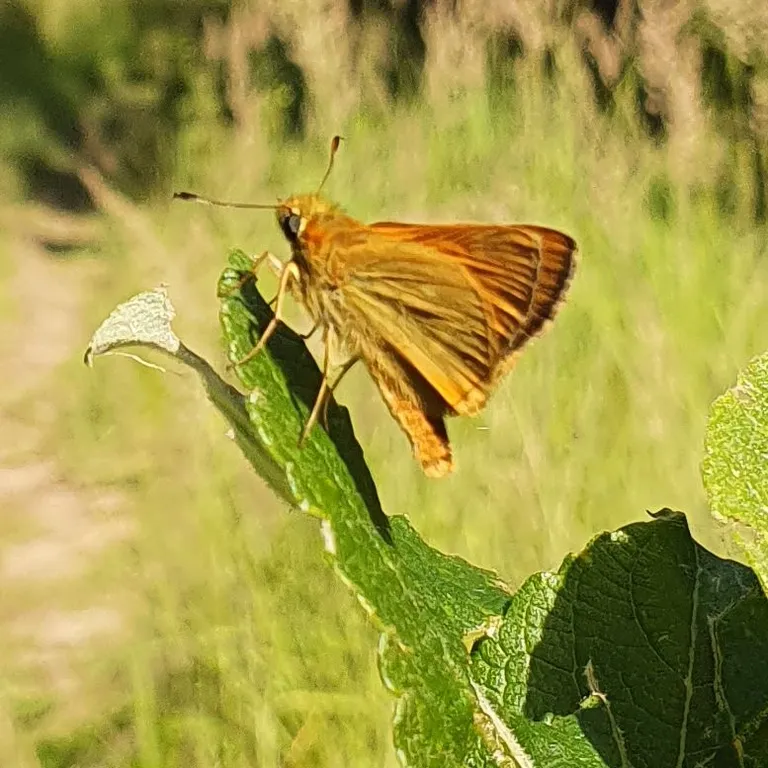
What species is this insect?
Ochlodes sylvanus (also Ochlodes venata)
